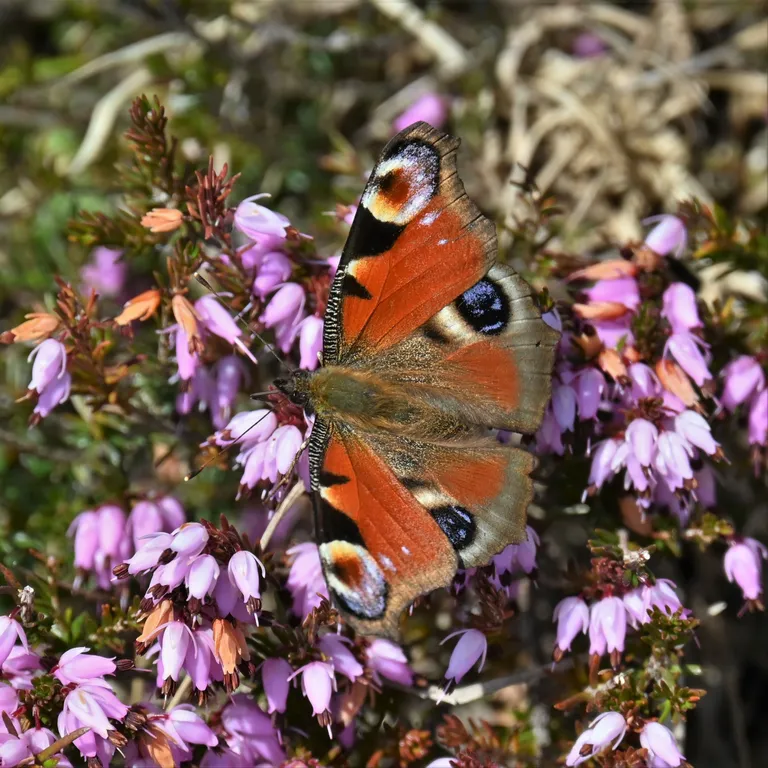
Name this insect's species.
Aglais io
